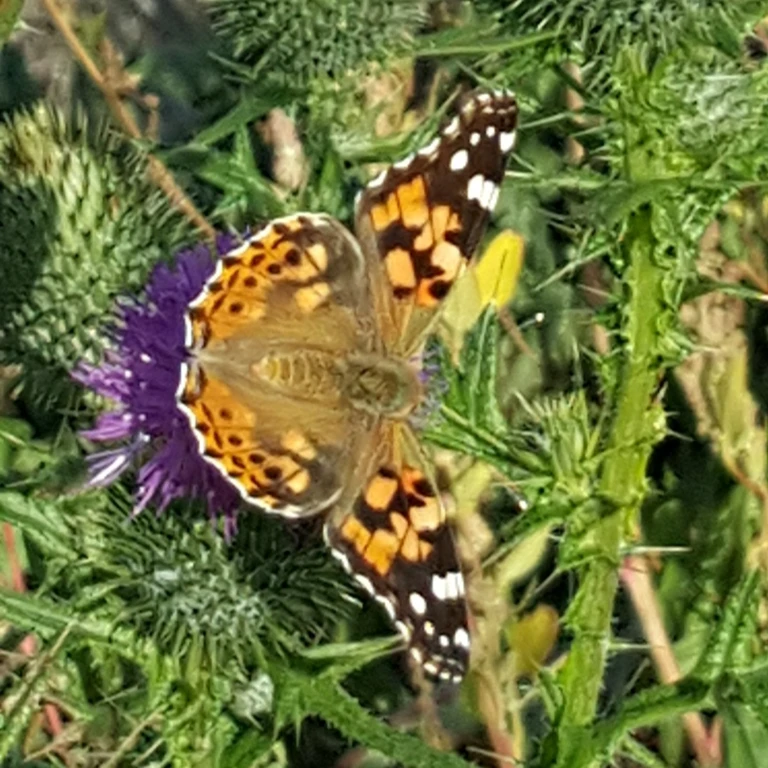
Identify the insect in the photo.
Vanessa cardui
